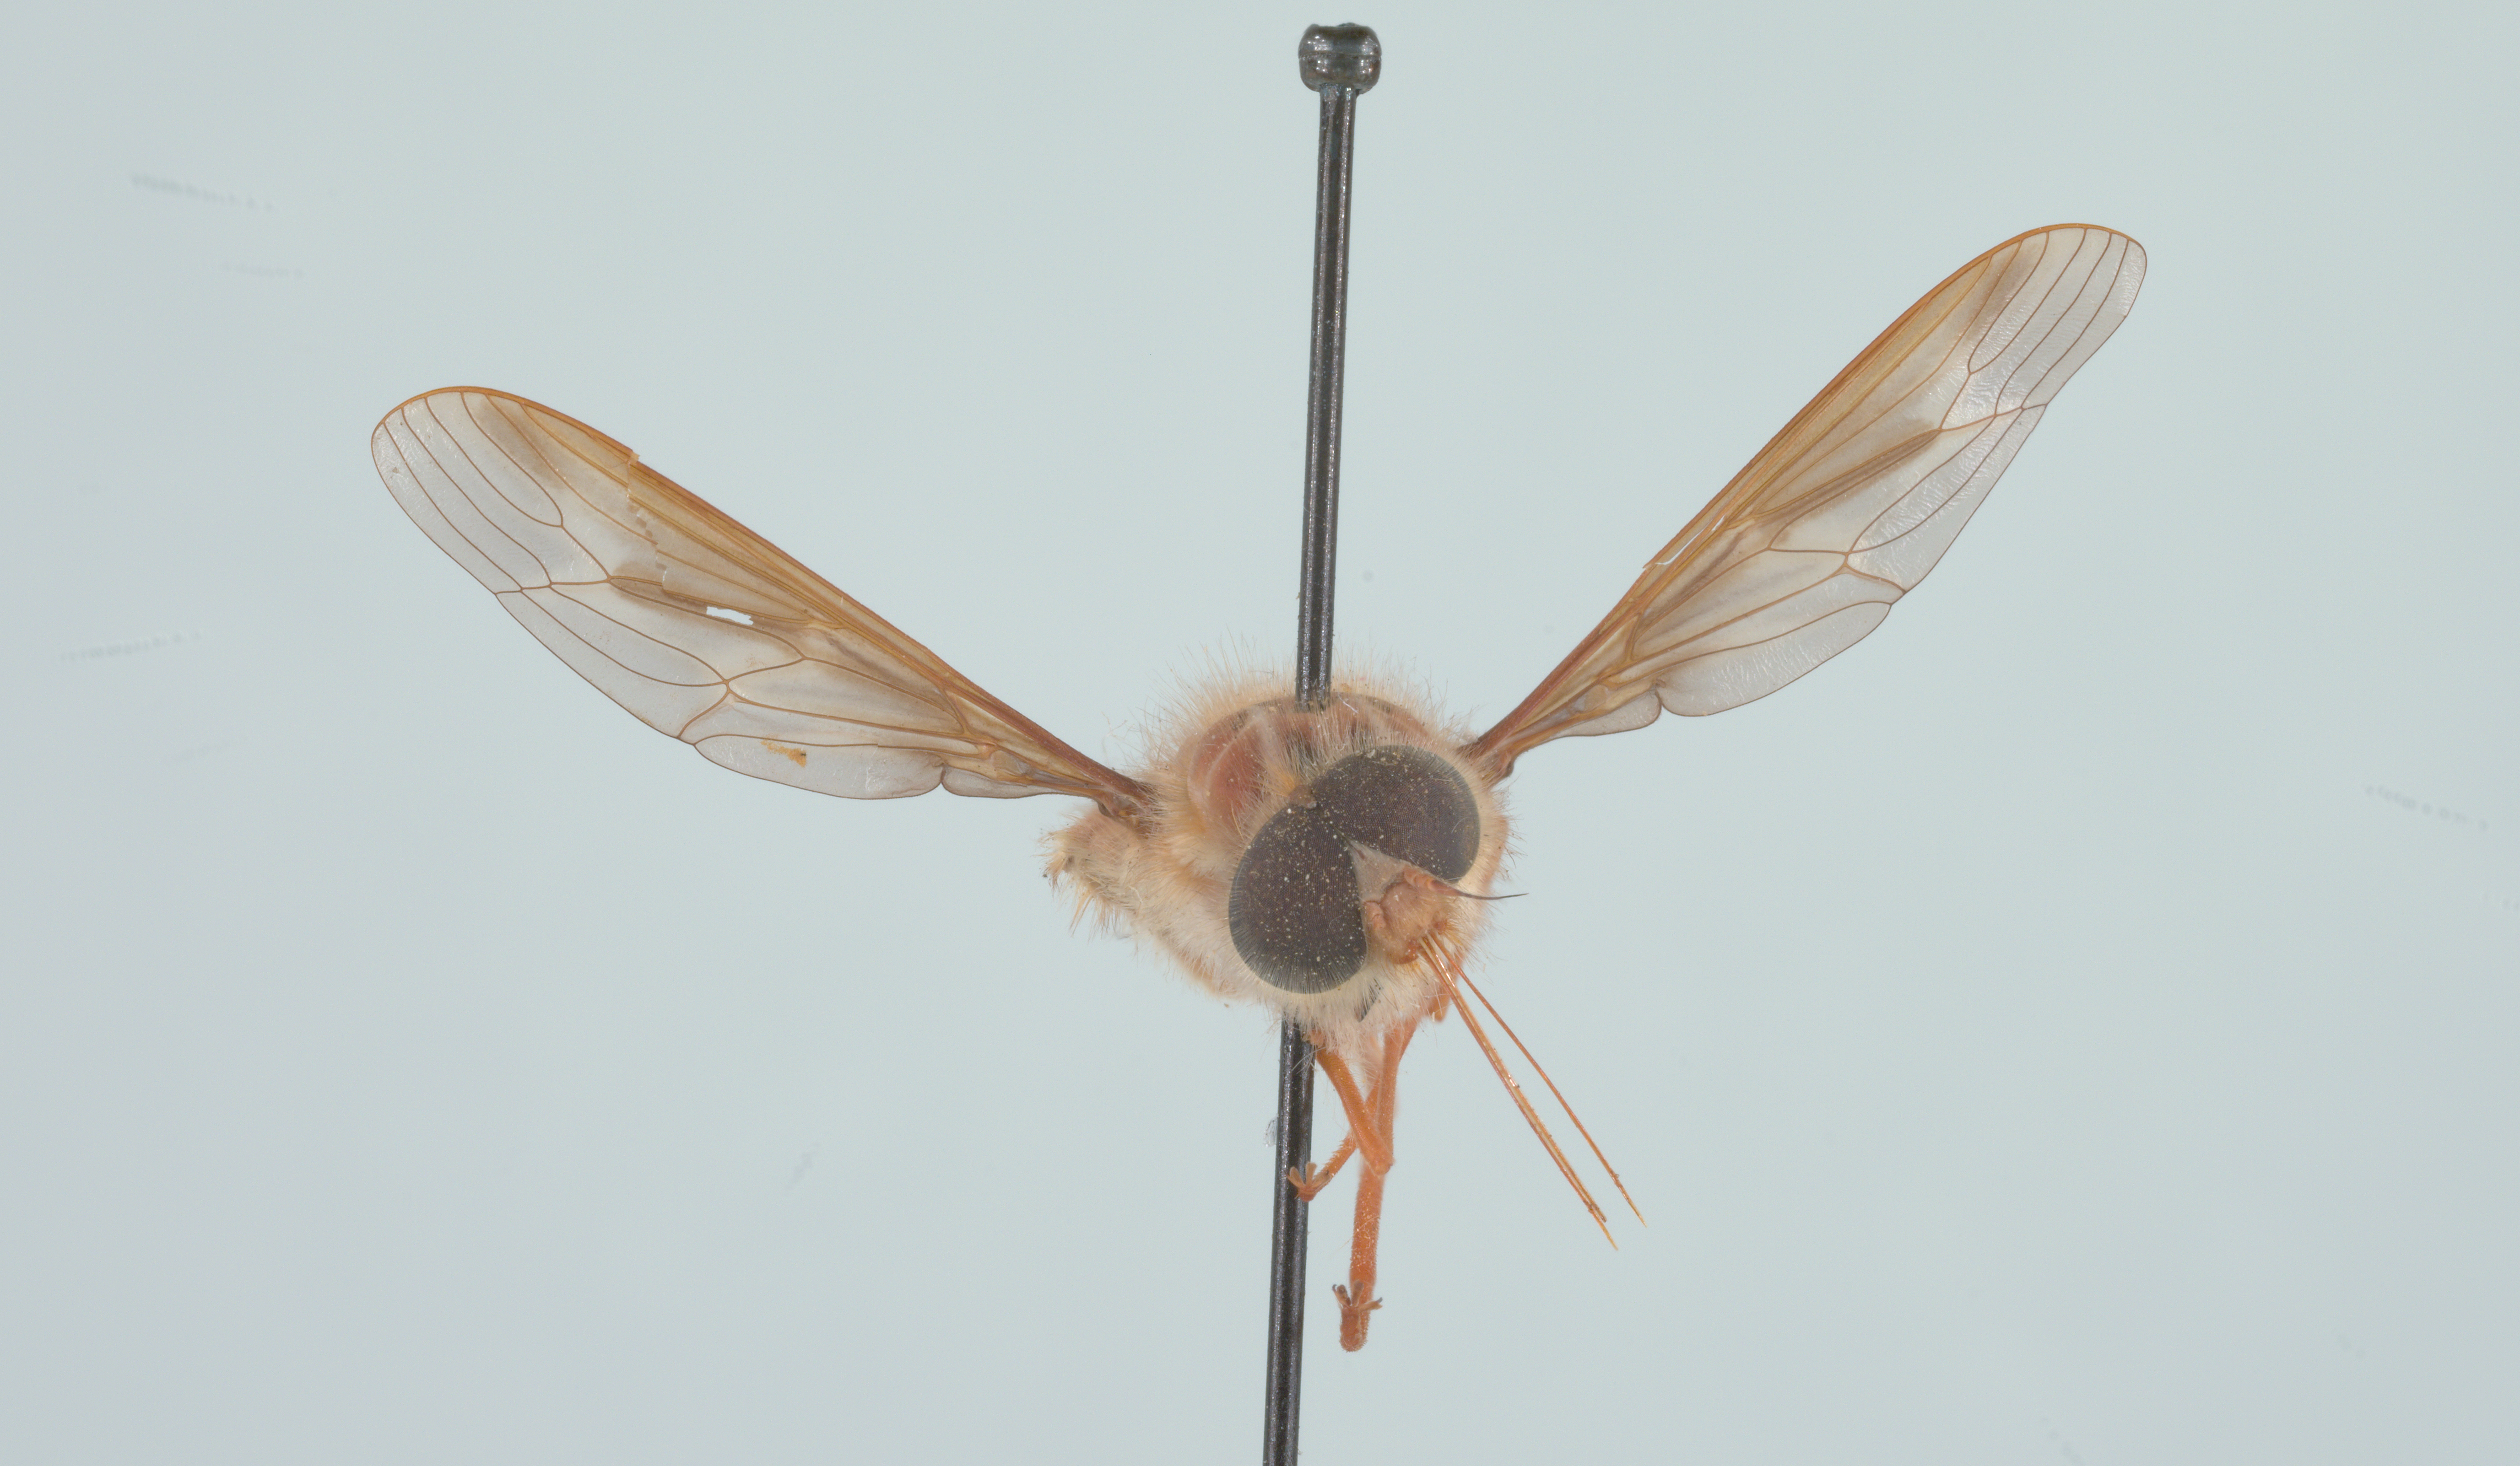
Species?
Hirmoneura nubipennis (also Trichophthalma nubipennis)
